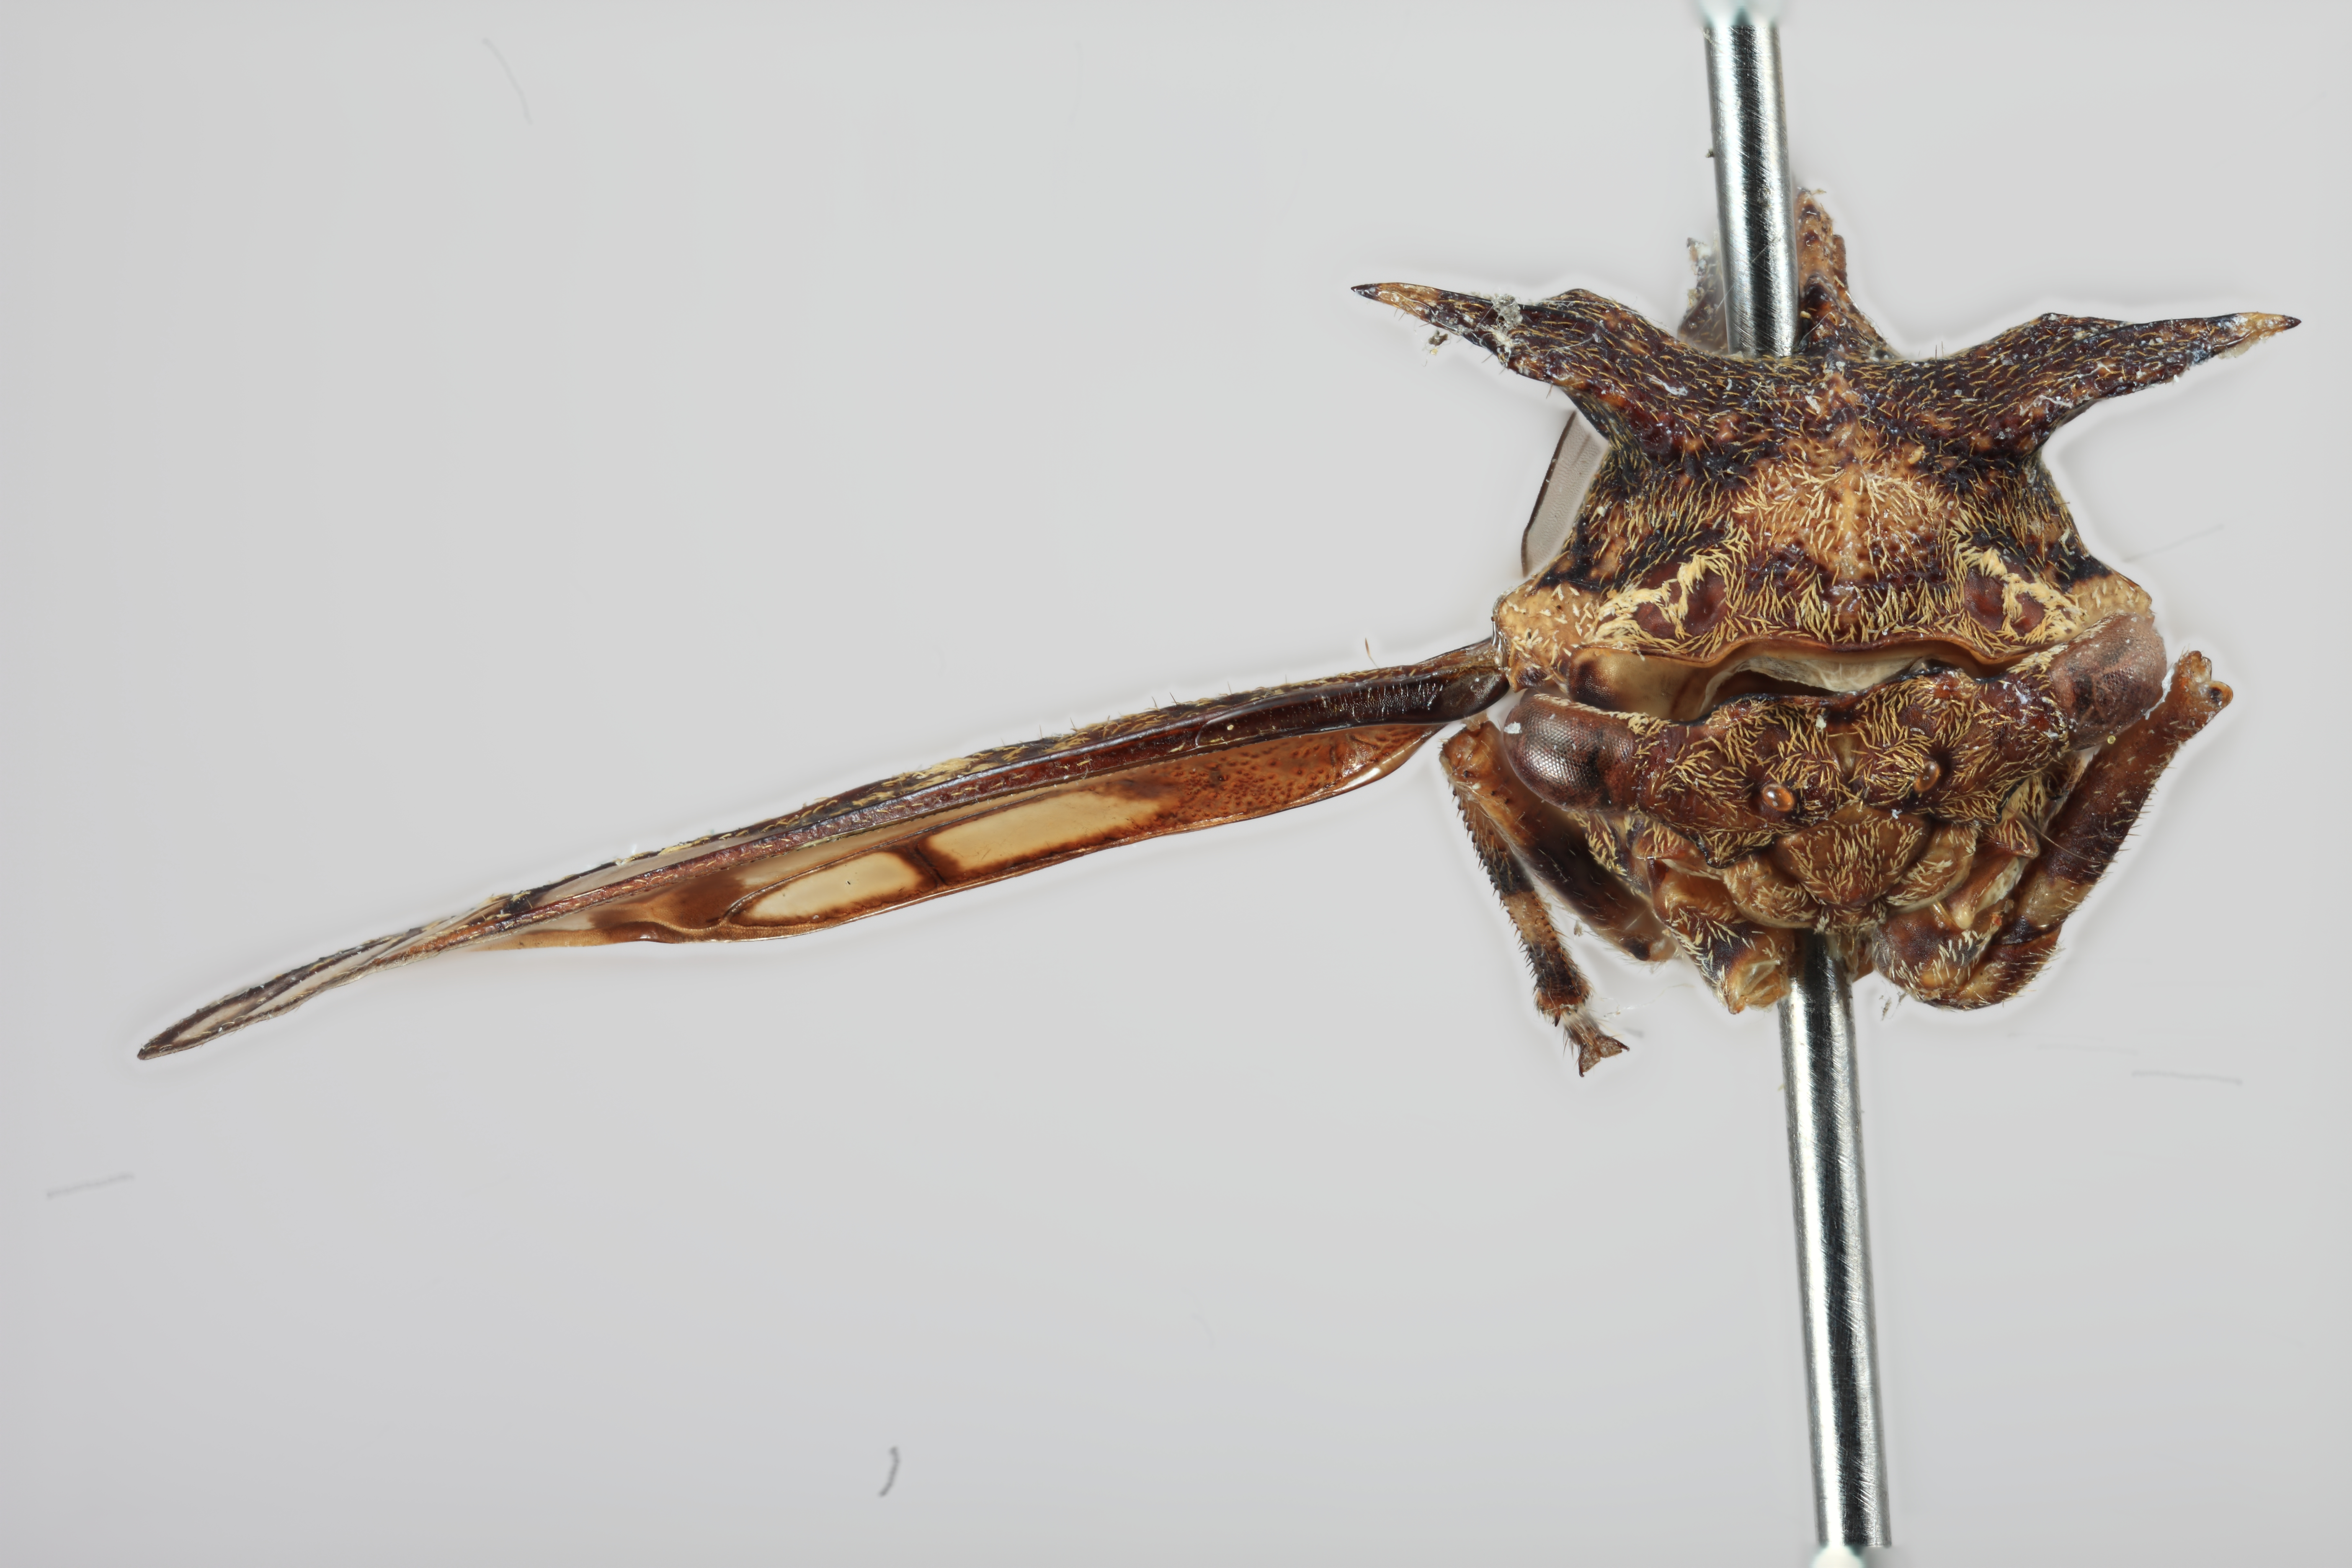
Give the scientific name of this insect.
Smerdalea circumflexa
